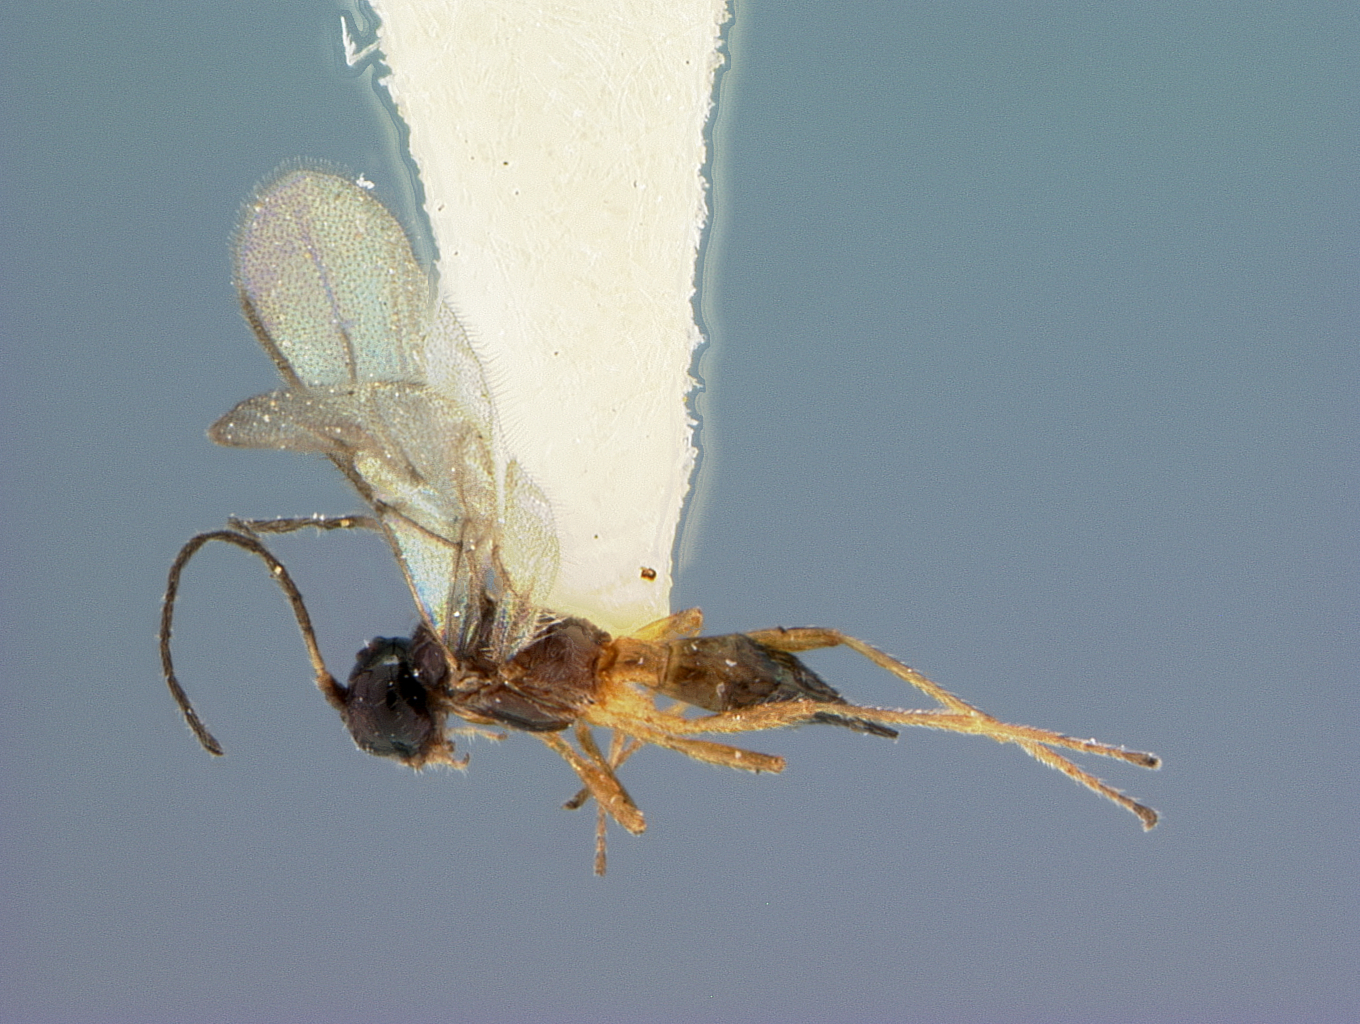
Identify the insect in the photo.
Praon pakistanum
